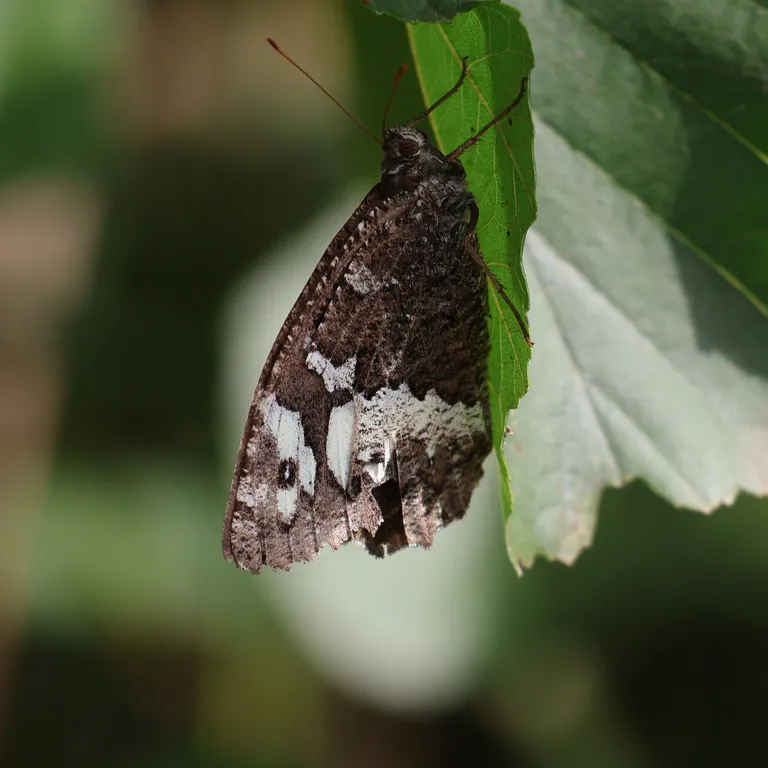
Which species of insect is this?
Brintesia circe
